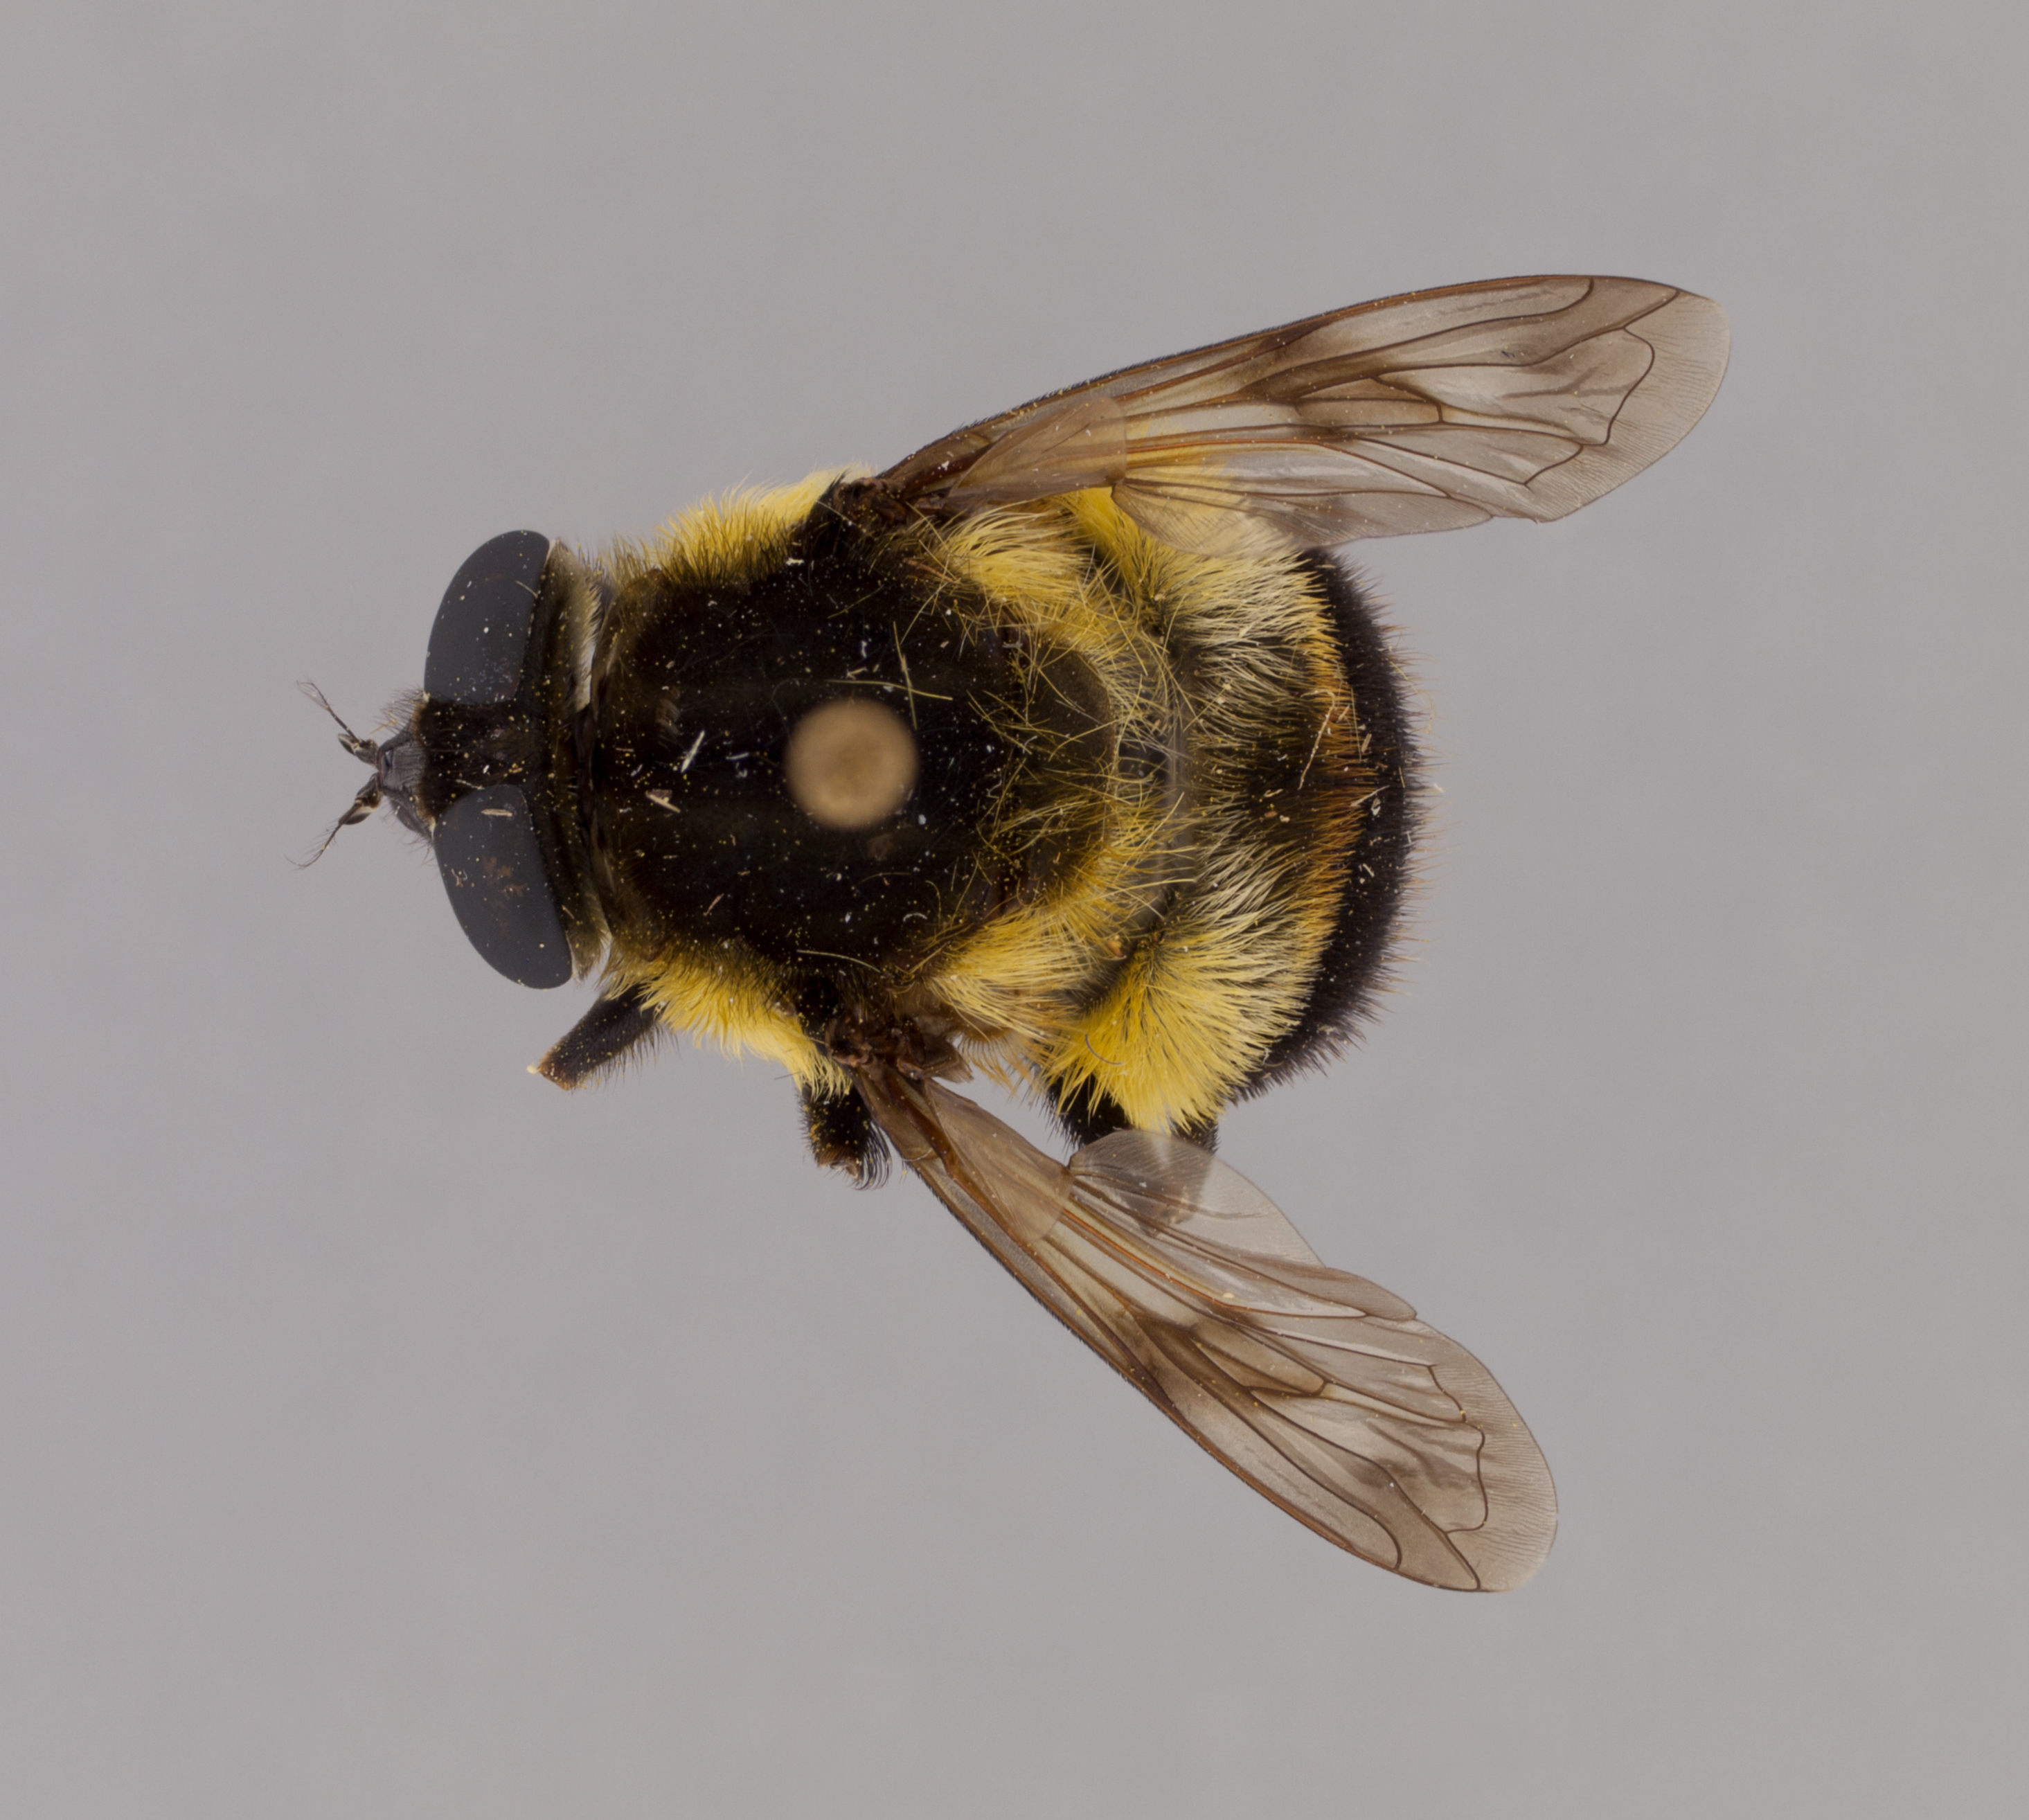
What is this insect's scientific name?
Sericomyia fairmanorum
